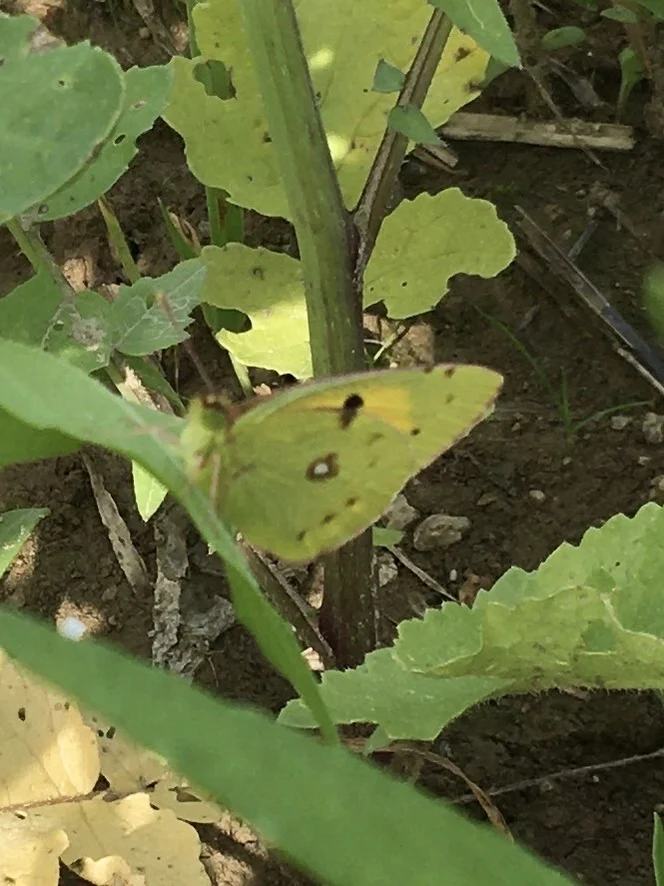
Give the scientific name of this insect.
Colias croceus
